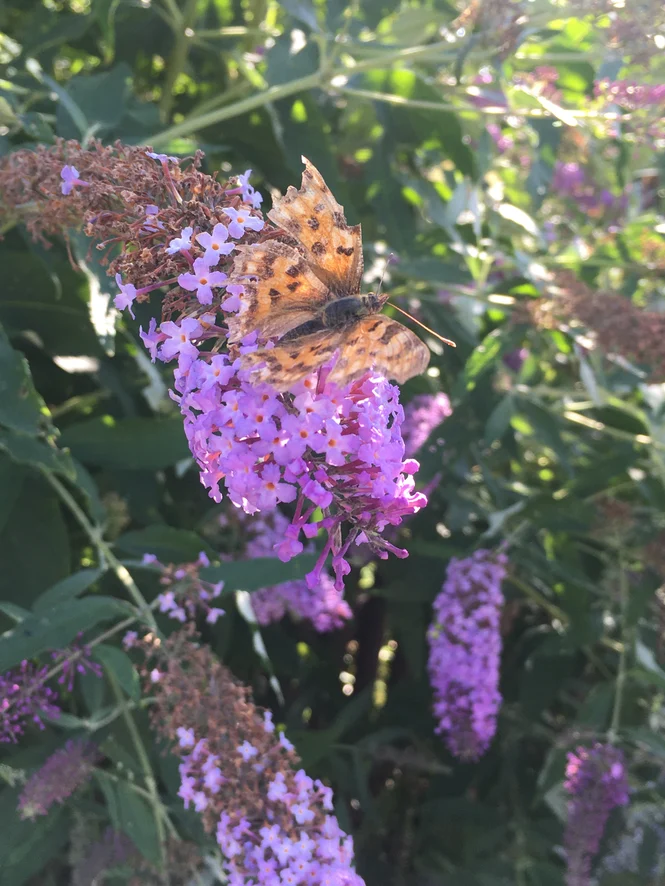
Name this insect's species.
Polygonia c-album
